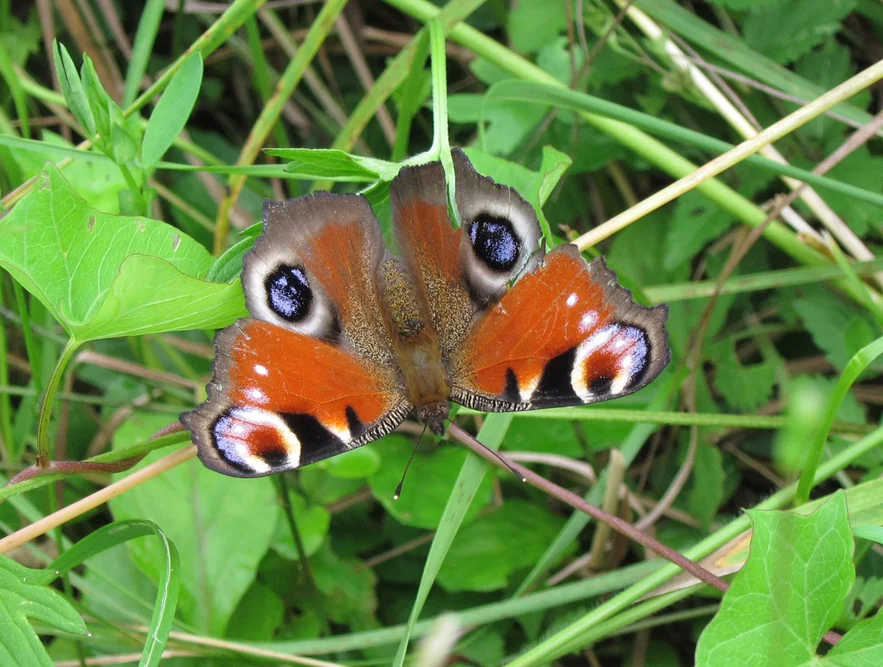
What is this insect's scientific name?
Aglais io
